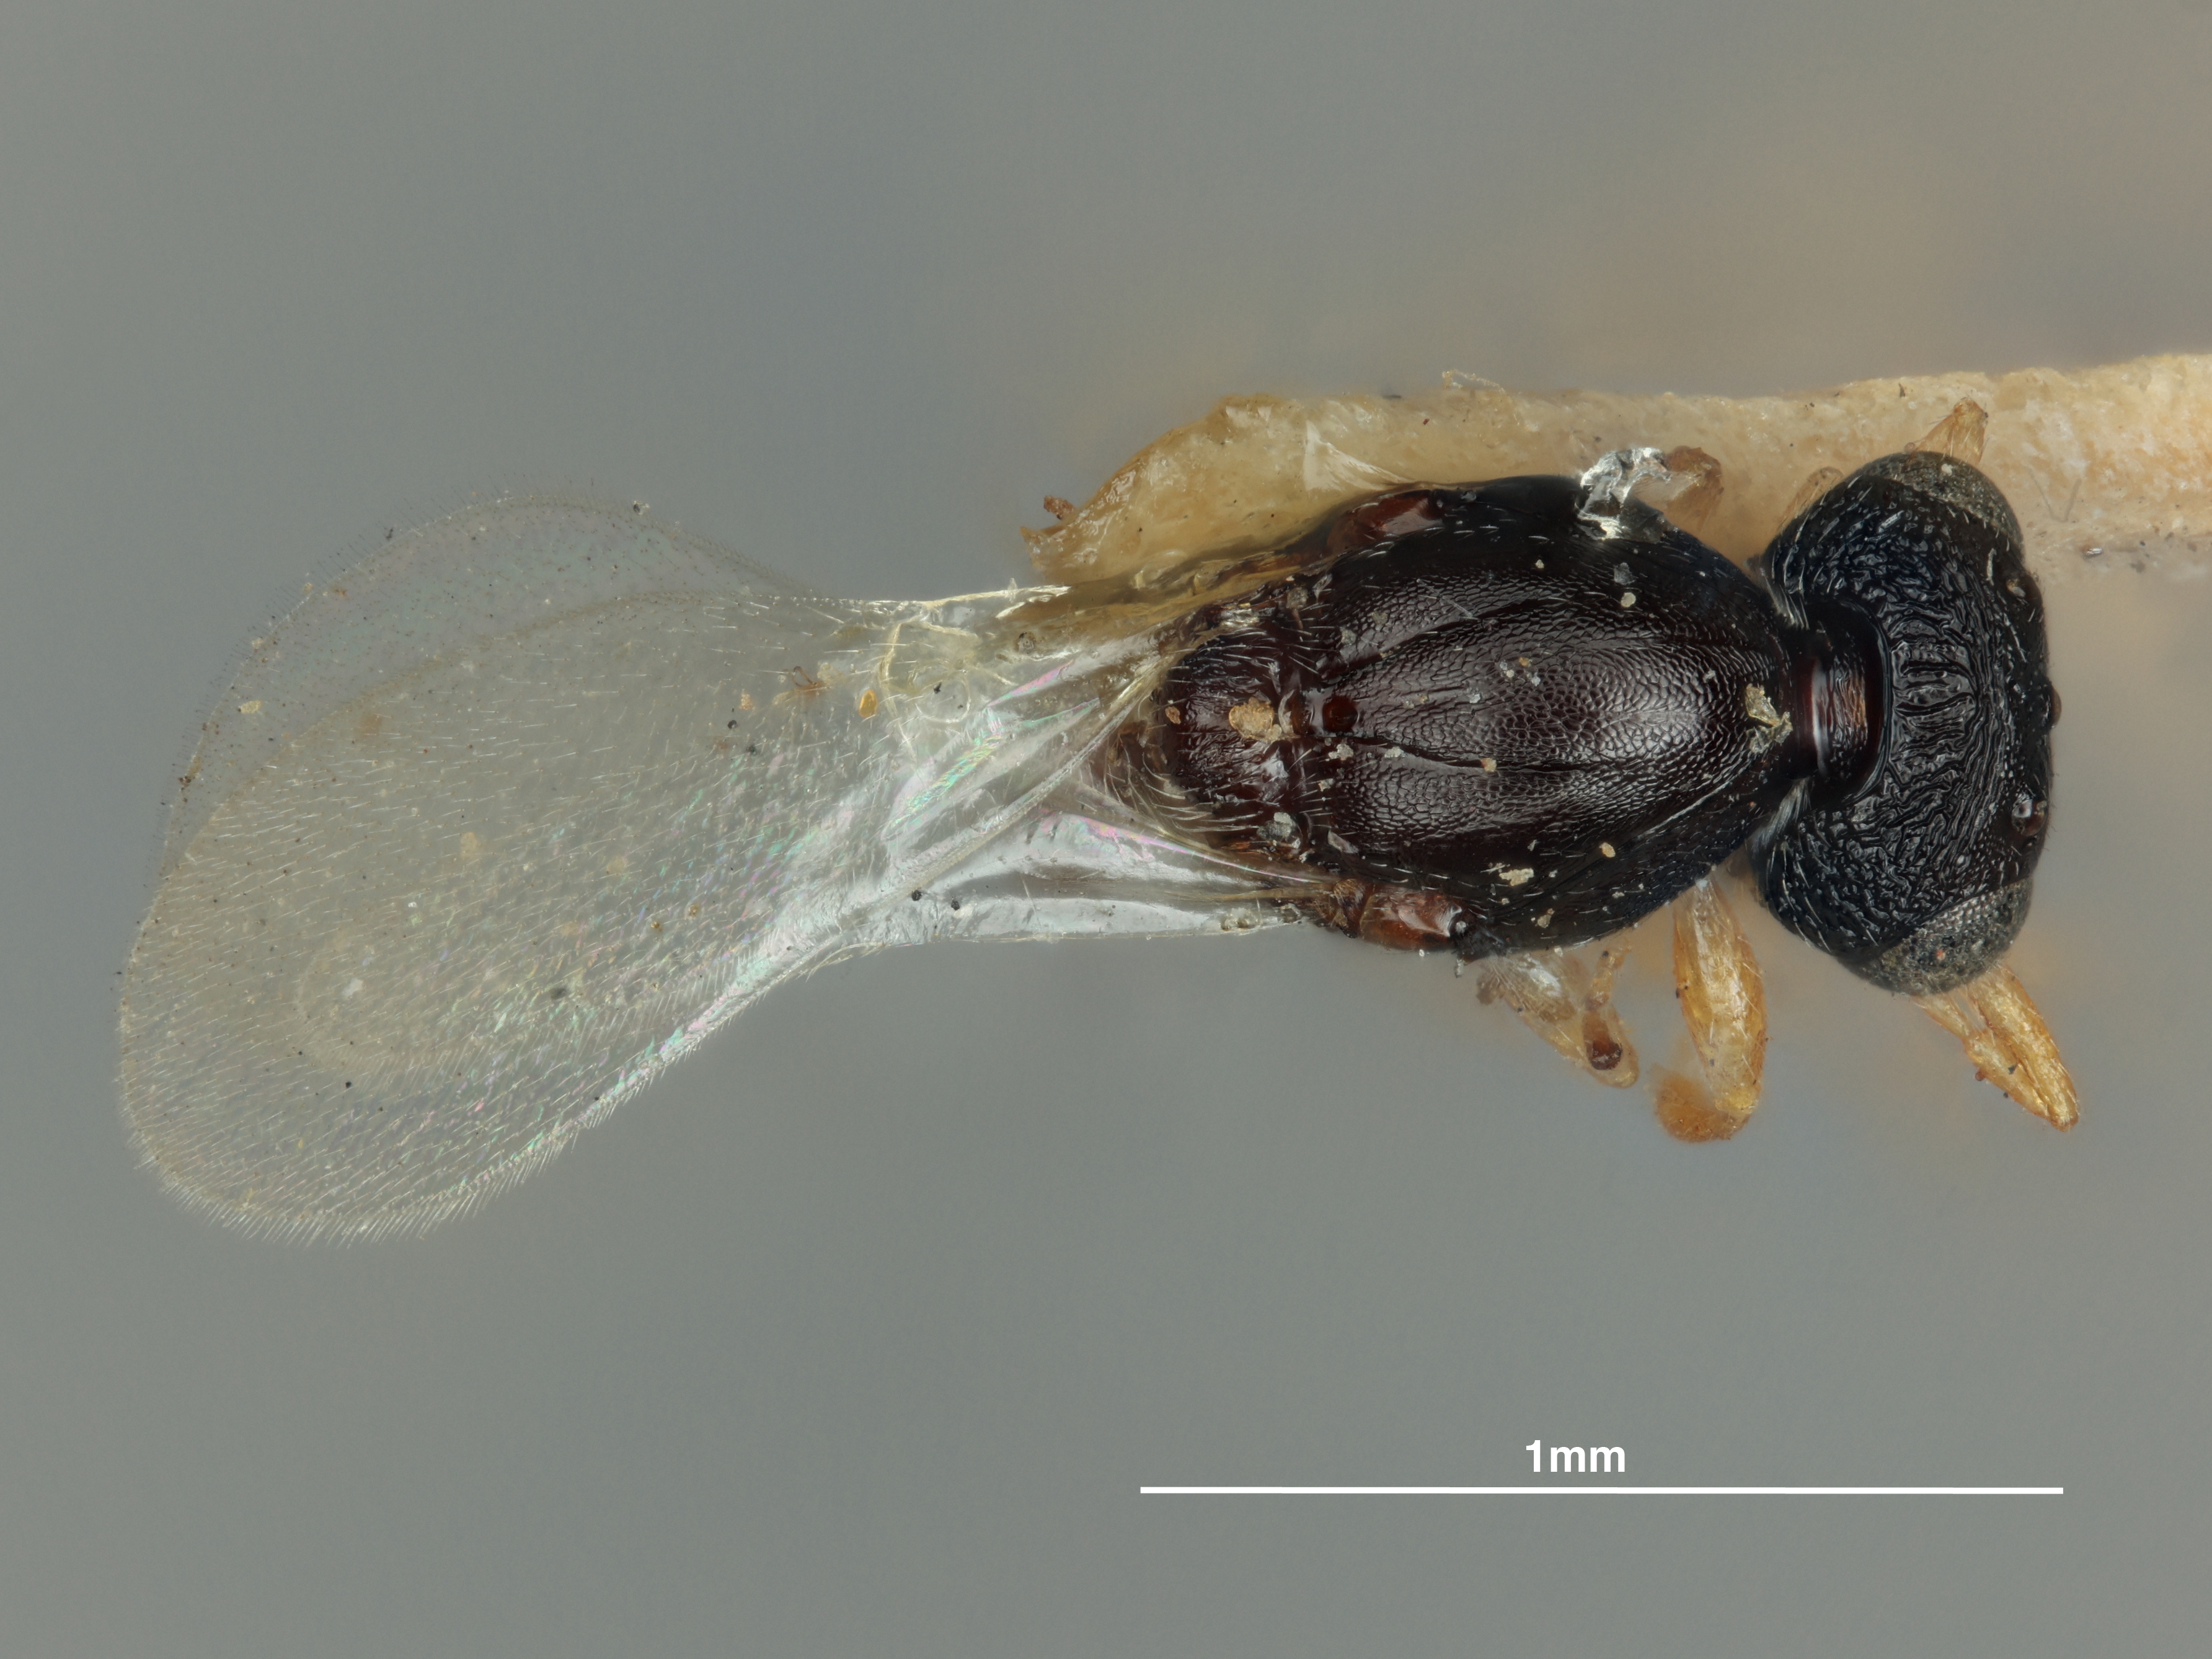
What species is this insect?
Platygaster caryae
